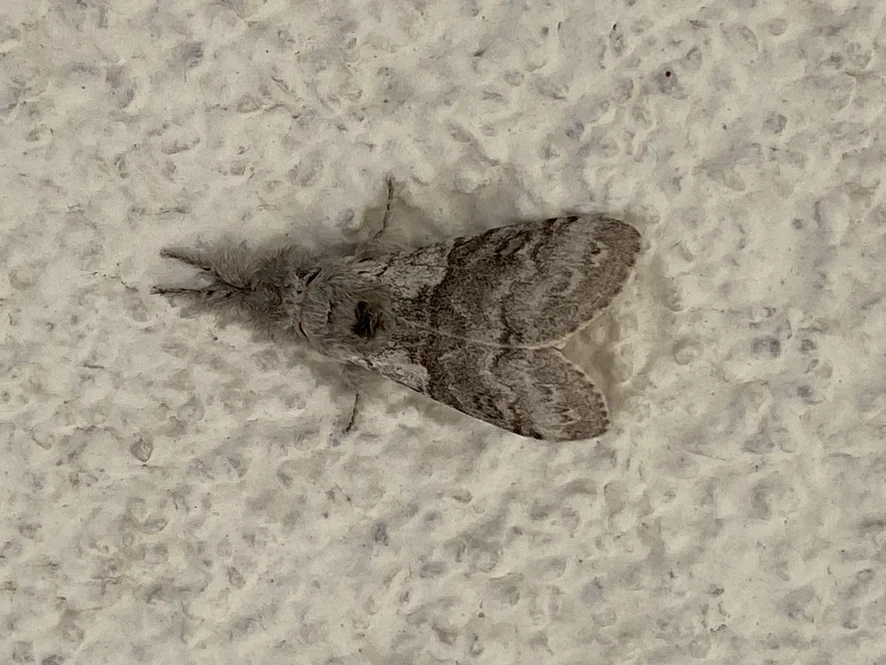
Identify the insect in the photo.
Calliteara pudibunda
